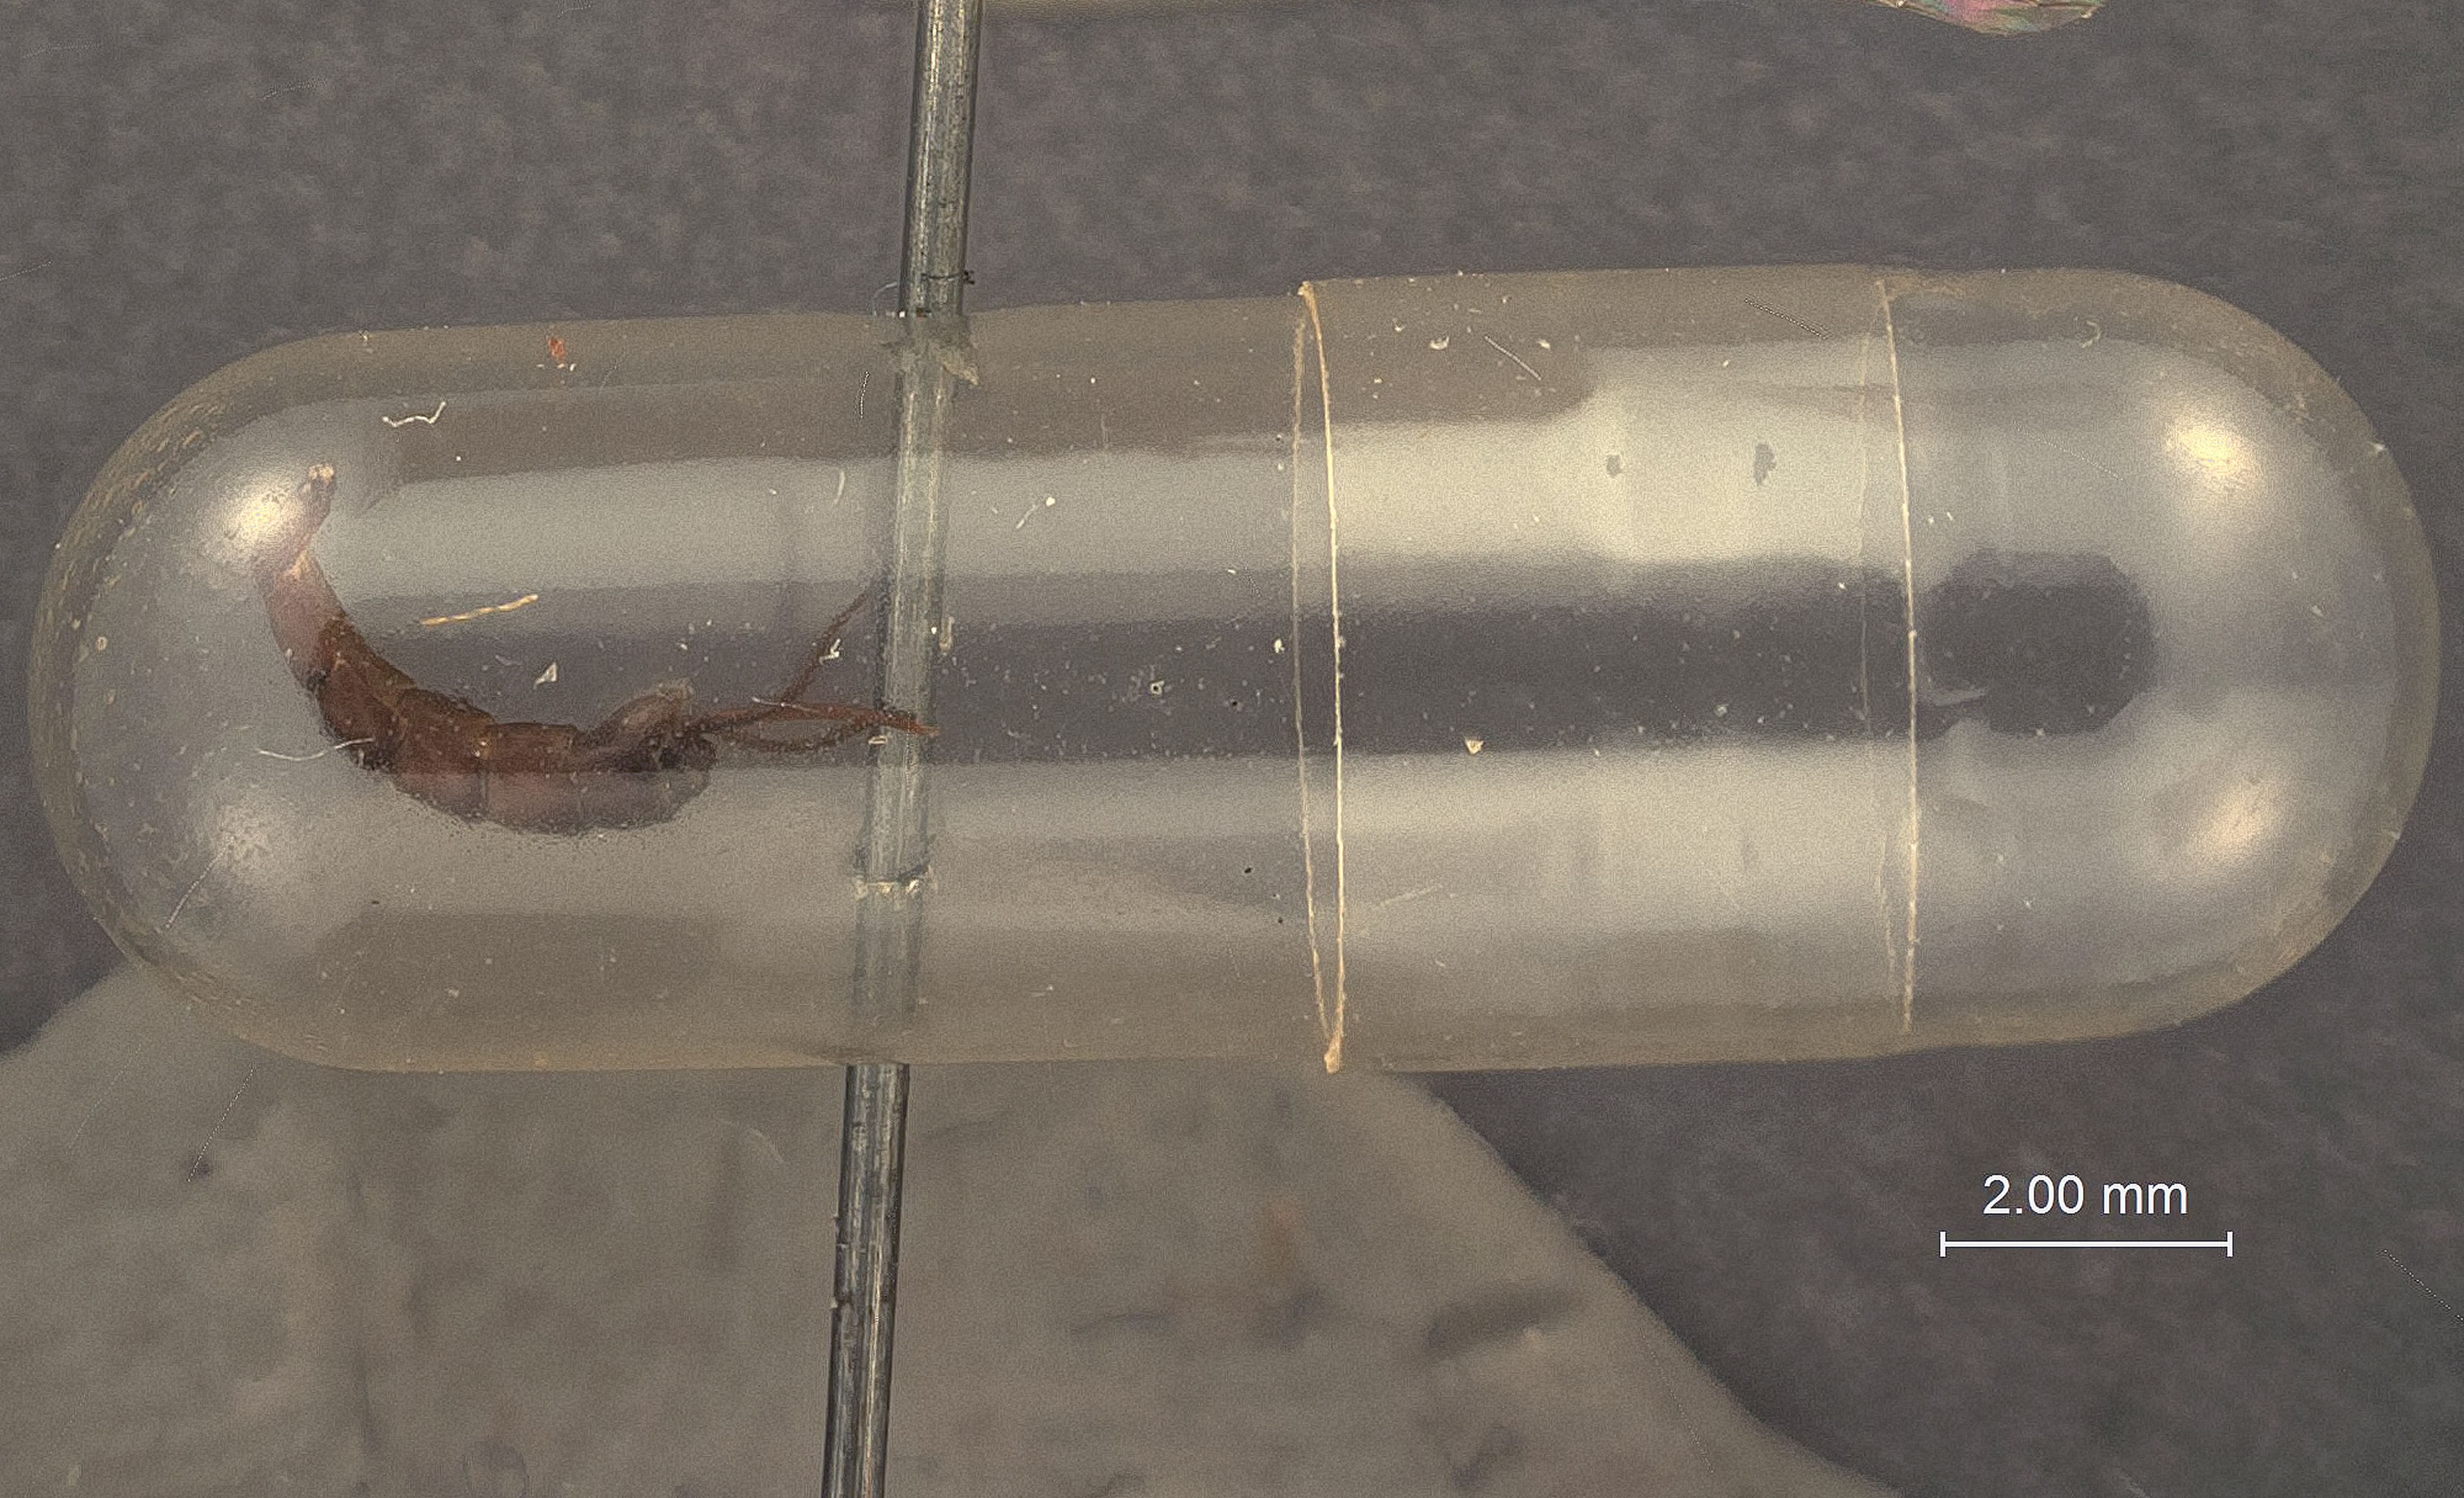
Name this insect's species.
Clistopyga maculifrons
